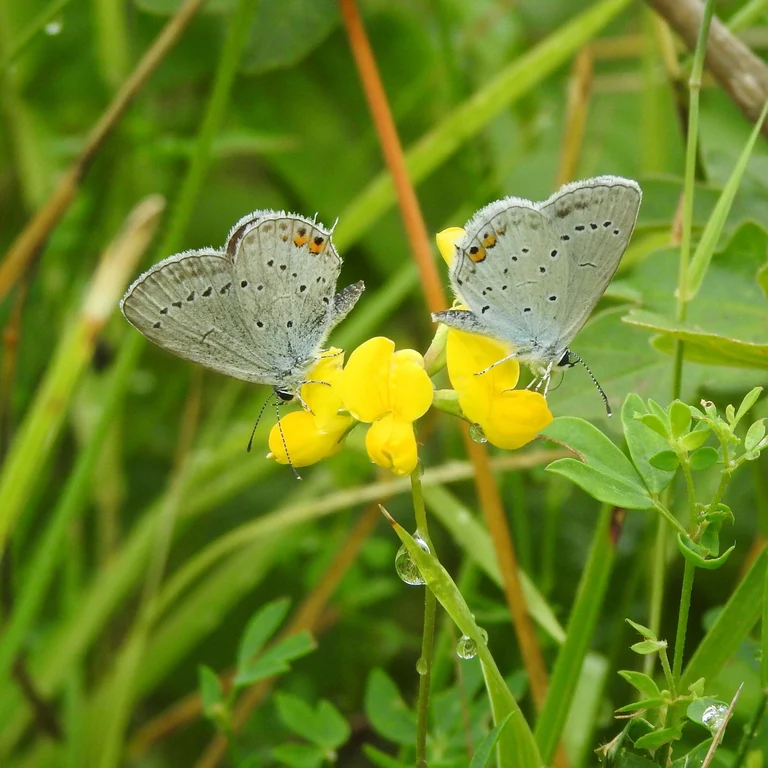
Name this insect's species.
Cupido argiades (also Elkalyce argiades)
